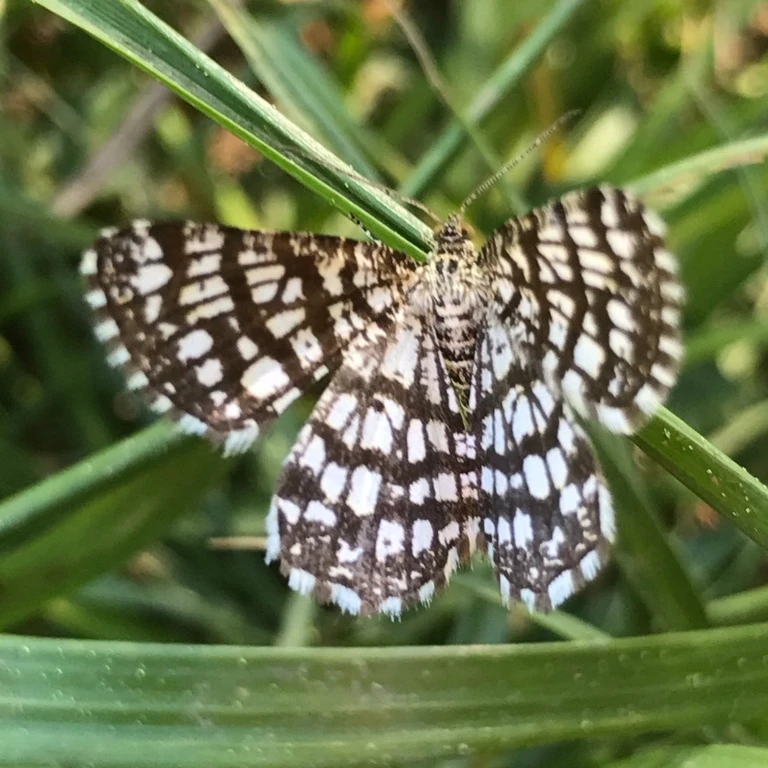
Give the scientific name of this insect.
Chiasmia clathrata
